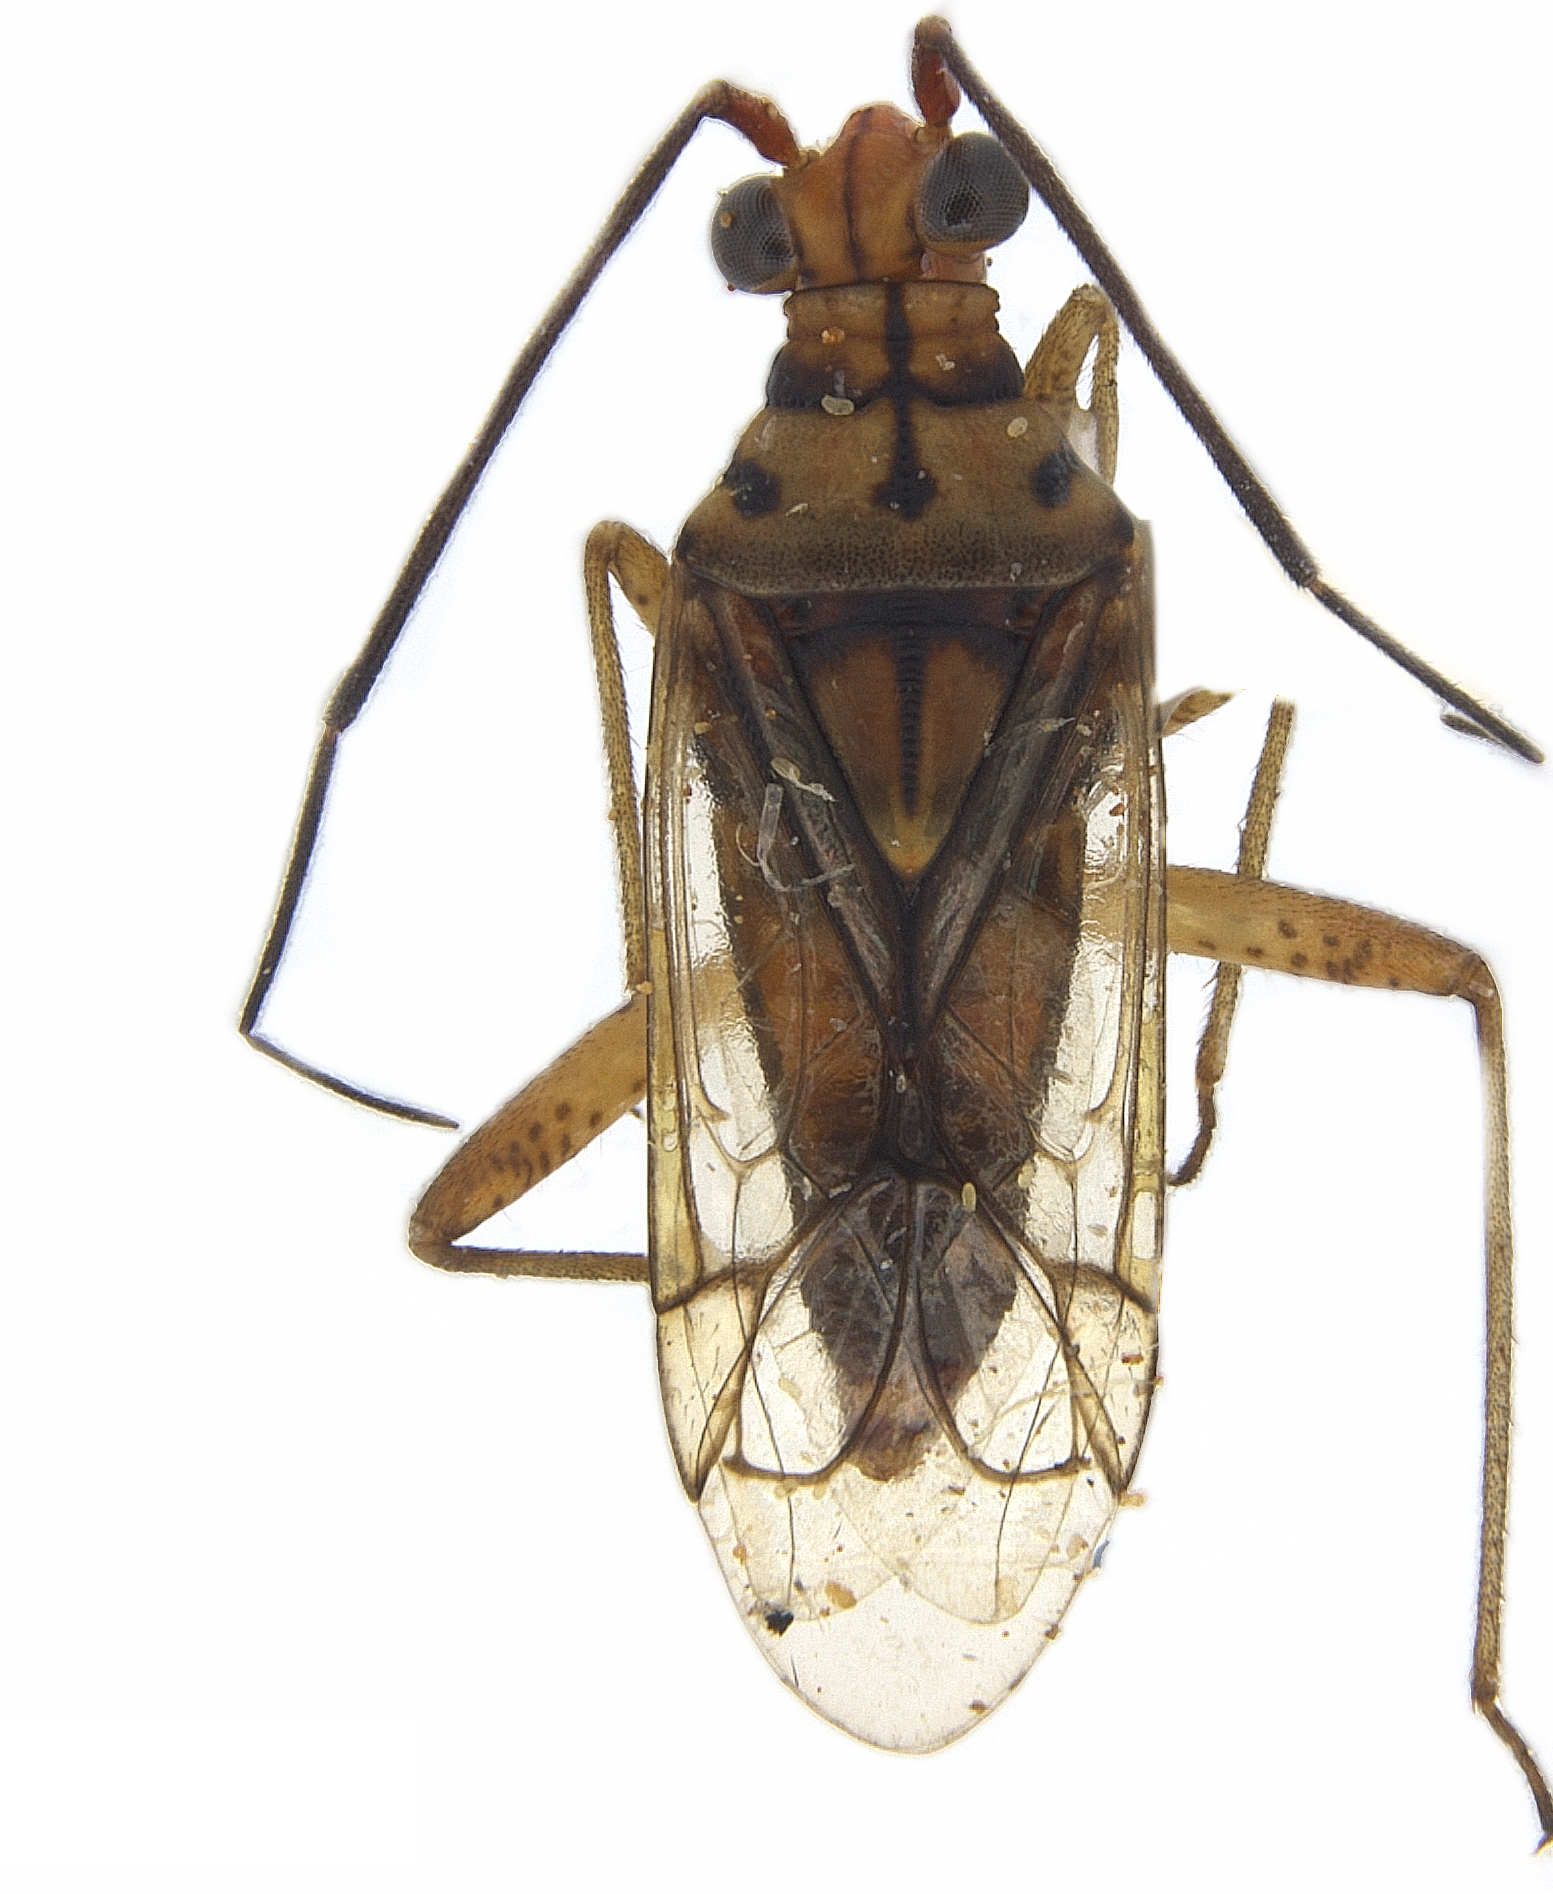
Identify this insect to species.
Hyalopeplinus malayensis
